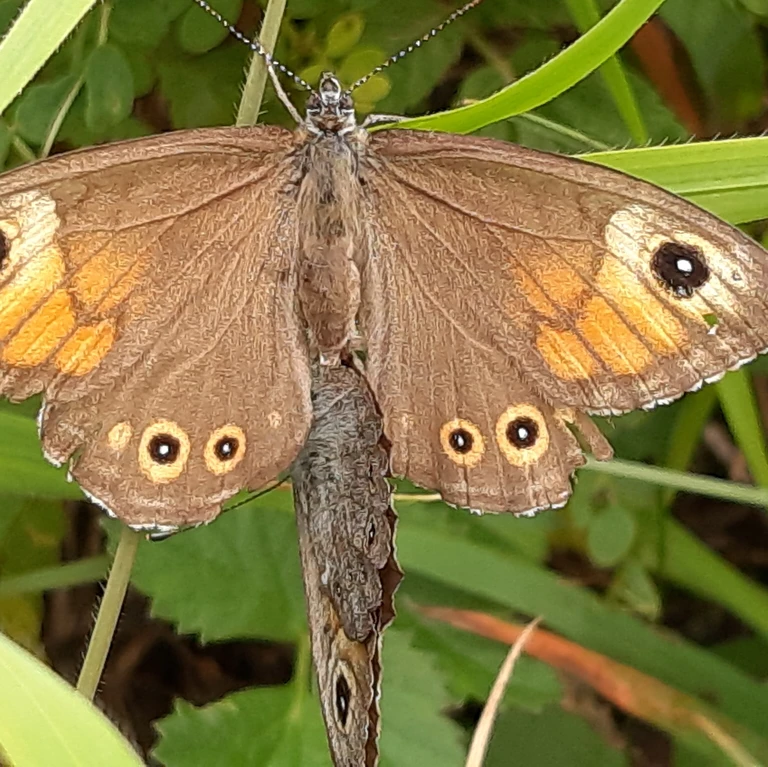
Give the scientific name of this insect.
Lasiommata maera (also Pararge maera)
